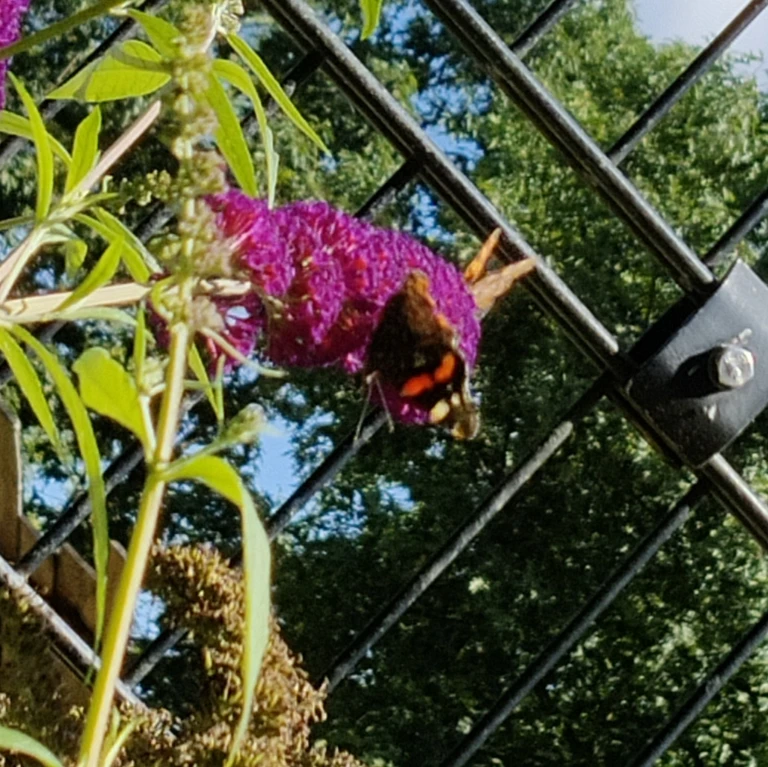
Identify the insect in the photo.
Vanessa atalanta
